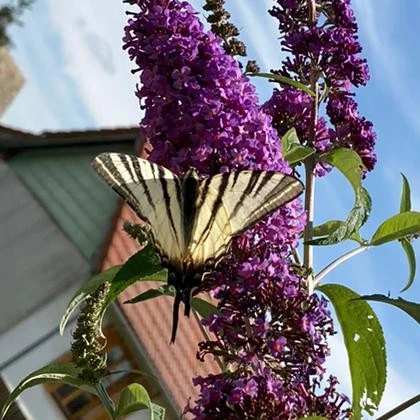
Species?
Iphiclides podalirius
